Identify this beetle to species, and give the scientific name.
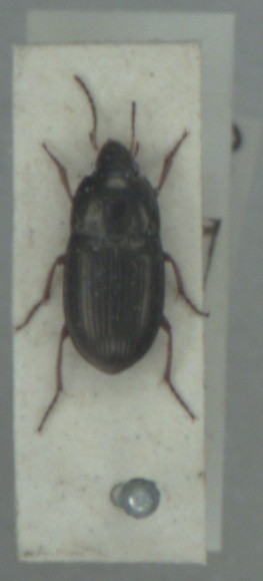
Amara familiaris
